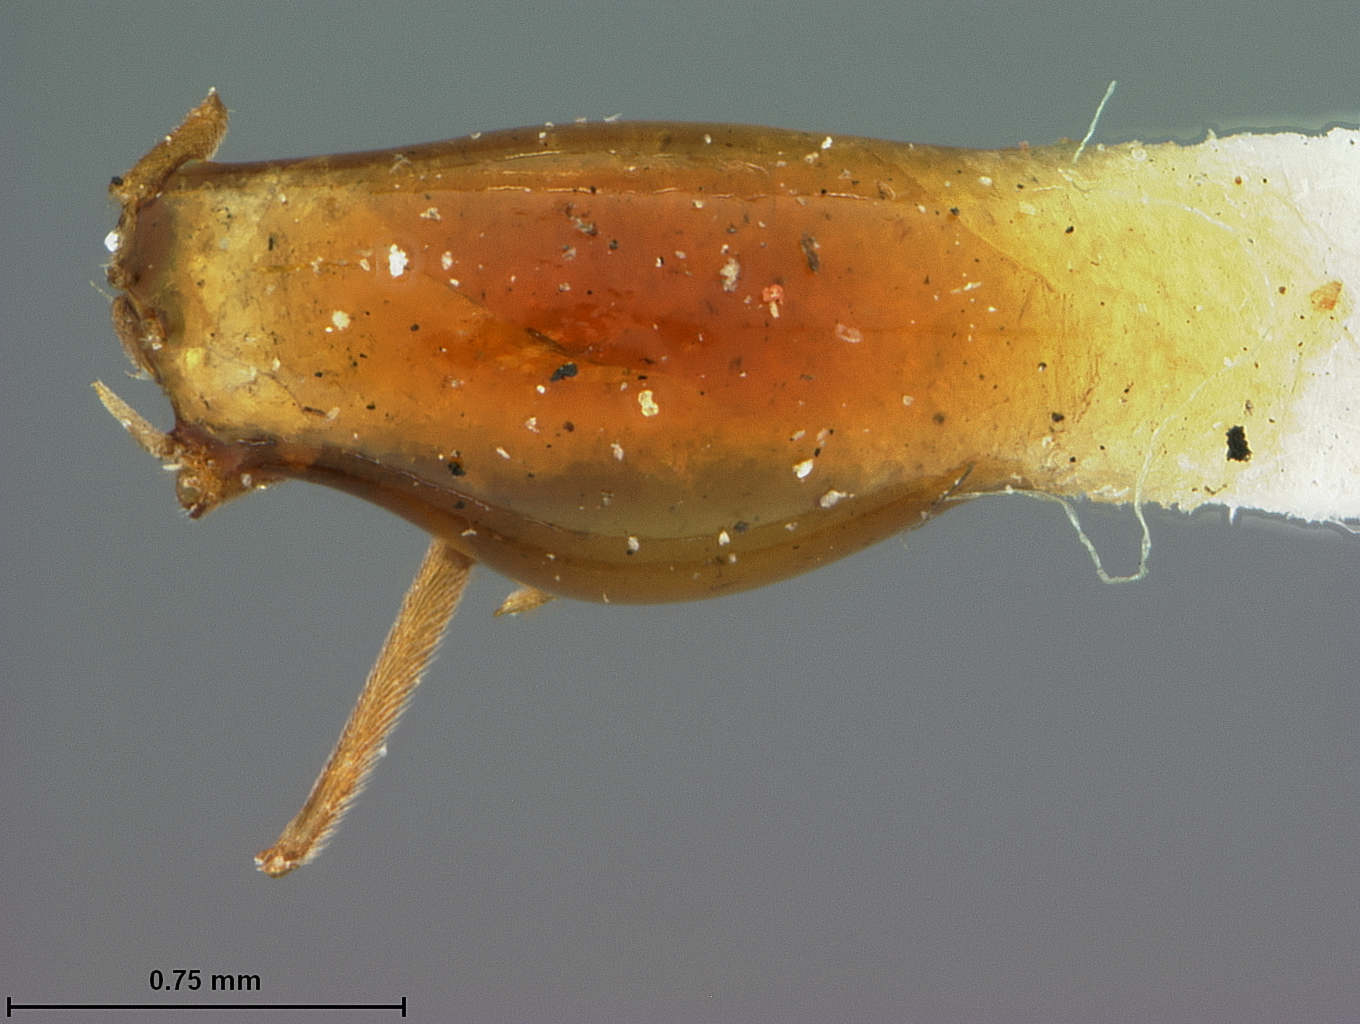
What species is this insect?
Cerchysius hubbardii
